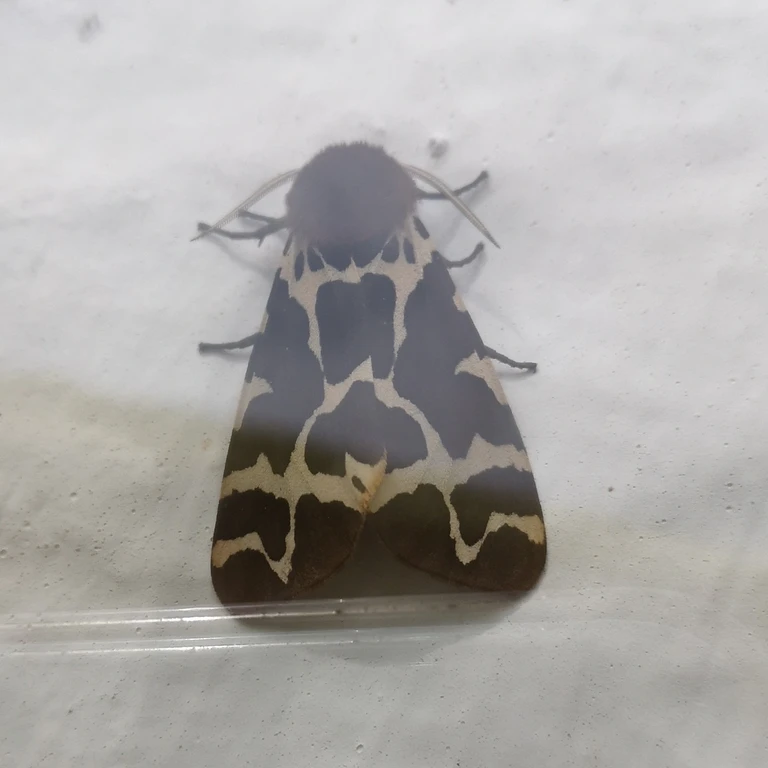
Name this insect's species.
Arctia caja
